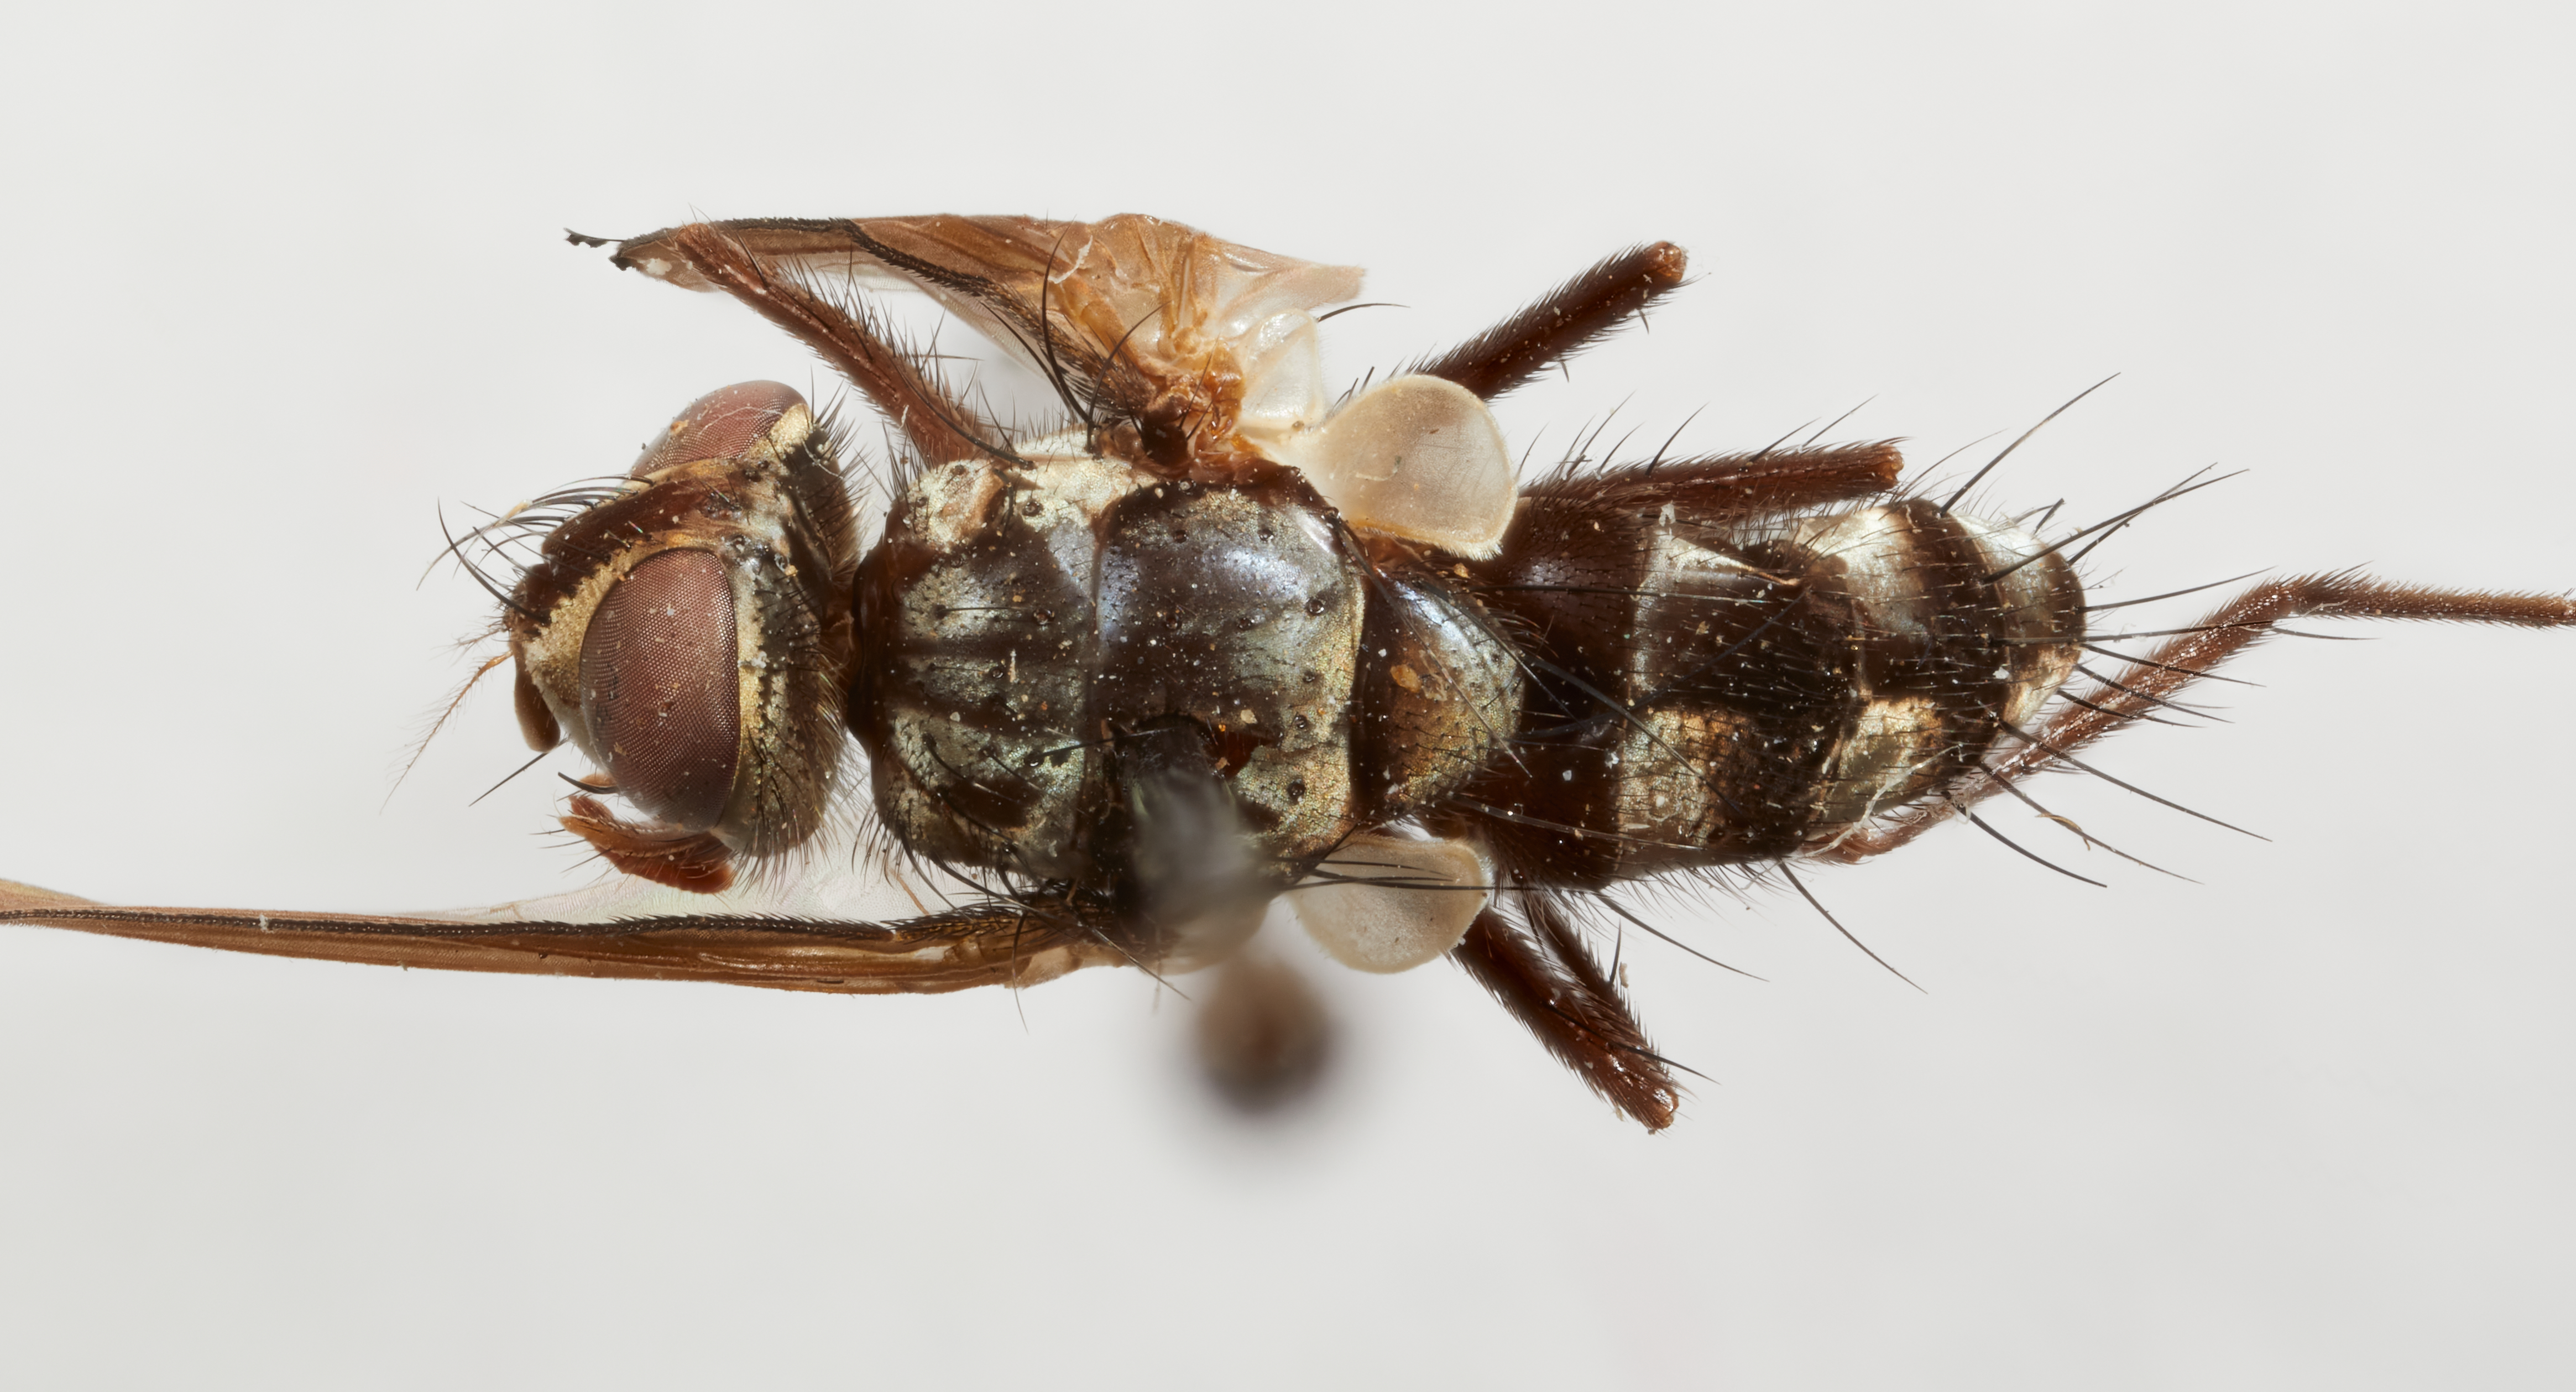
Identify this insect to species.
Parazelia pulchra
